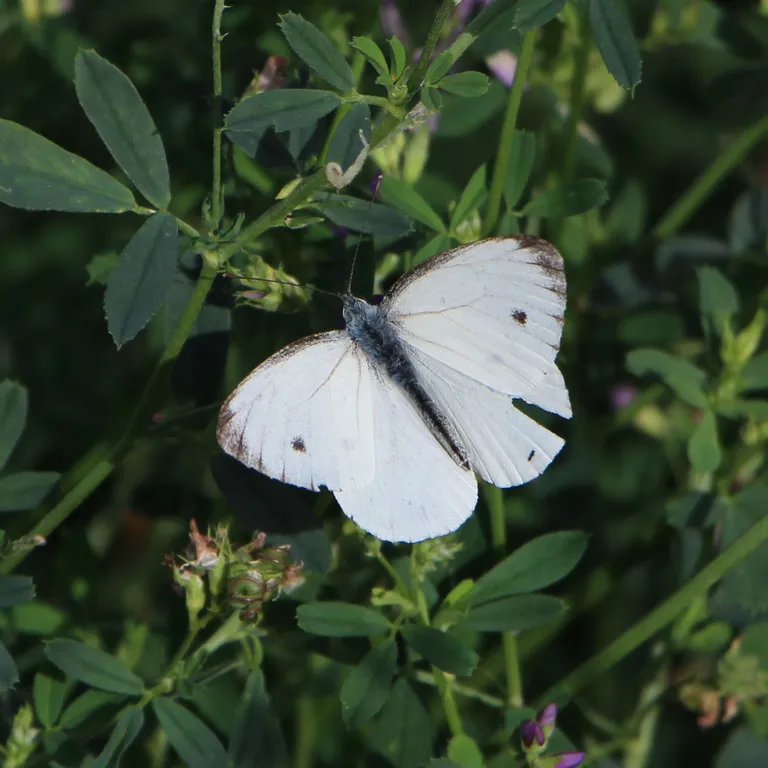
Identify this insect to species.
Pieris napi
